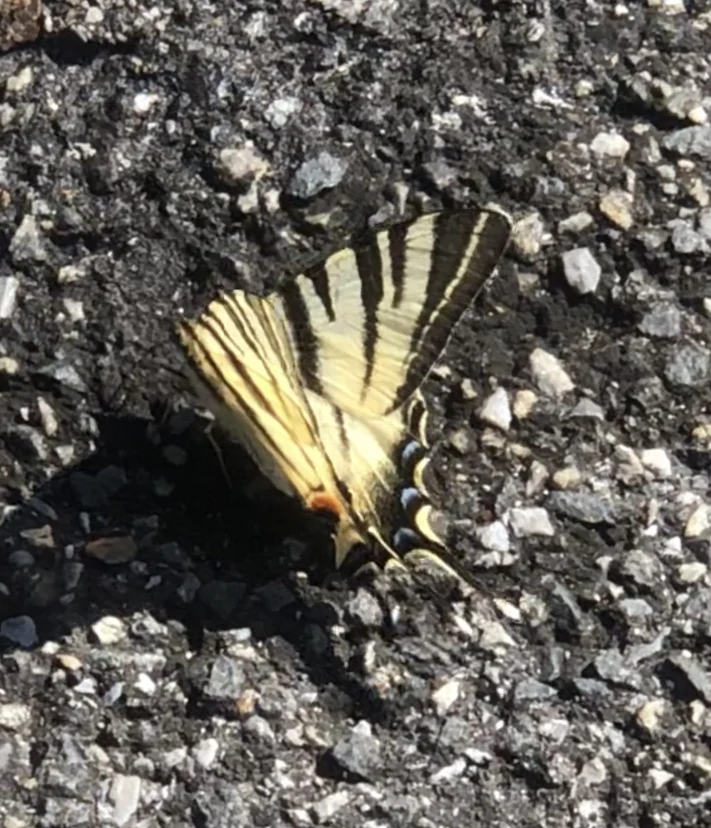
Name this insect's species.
Iphiclides podalirius
